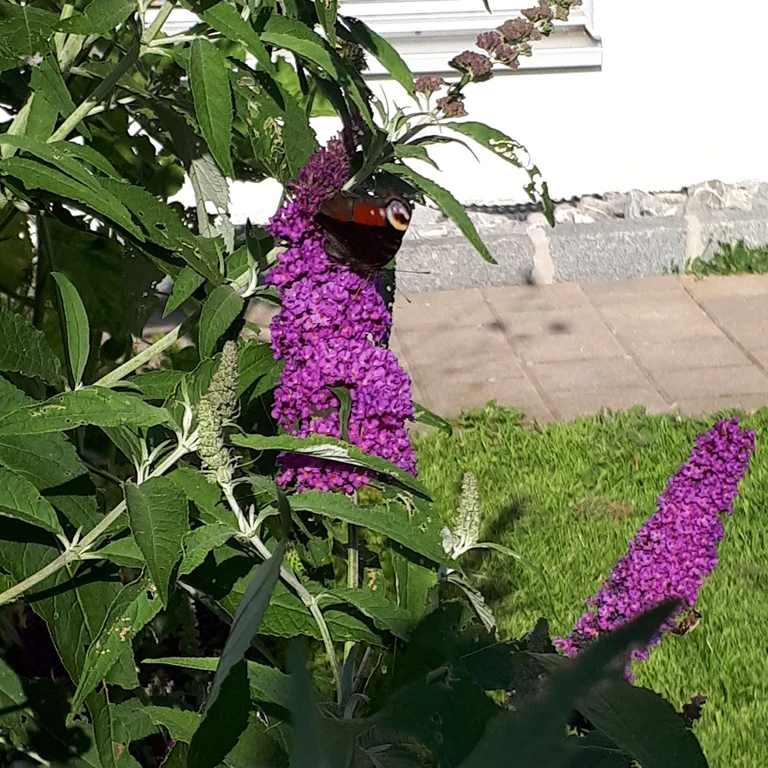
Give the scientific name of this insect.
Aglais io
